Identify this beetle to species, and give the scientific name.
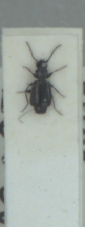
Microlestes maurus
